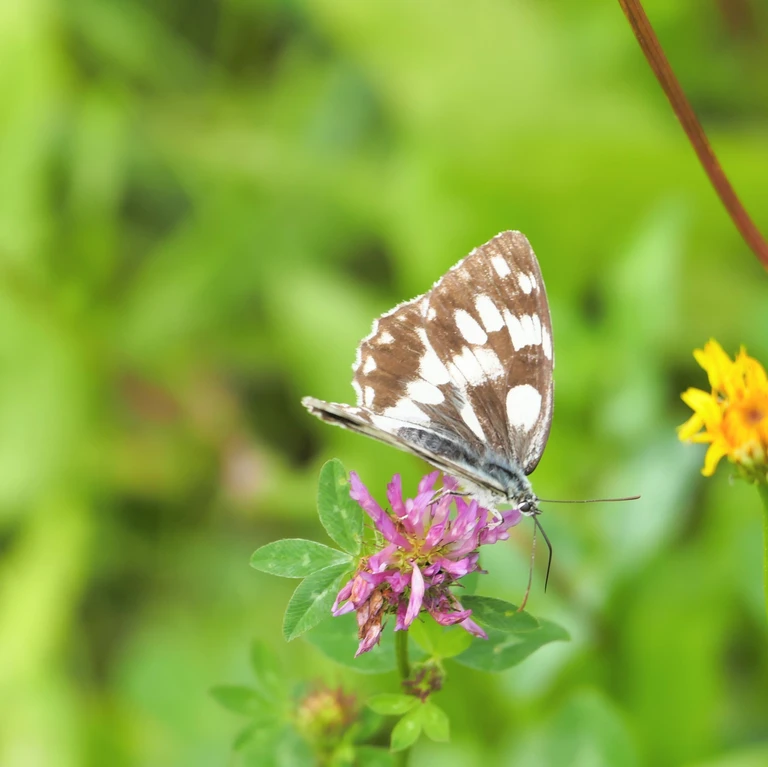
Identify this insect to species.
Melanargia galathea
